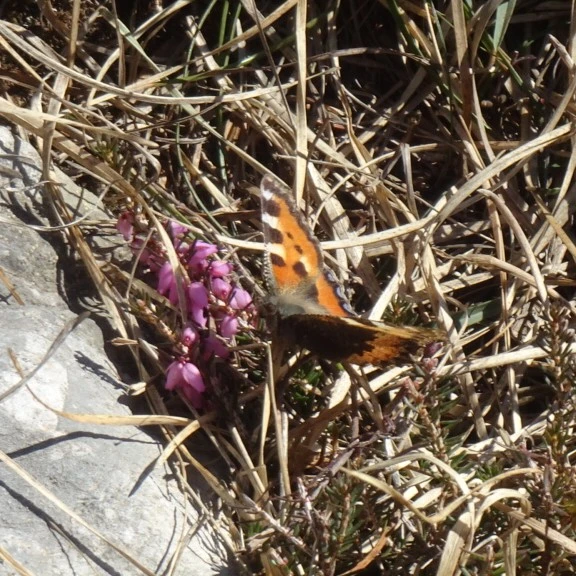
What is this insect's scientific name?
Aglais urticae
